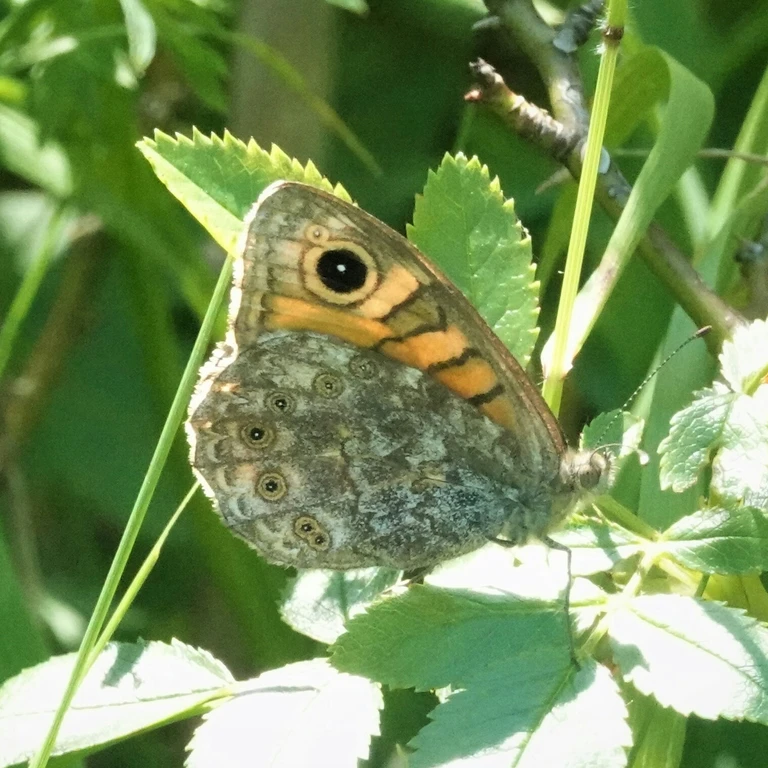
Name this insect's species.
Lasiommata megera (also Pararge megera)
